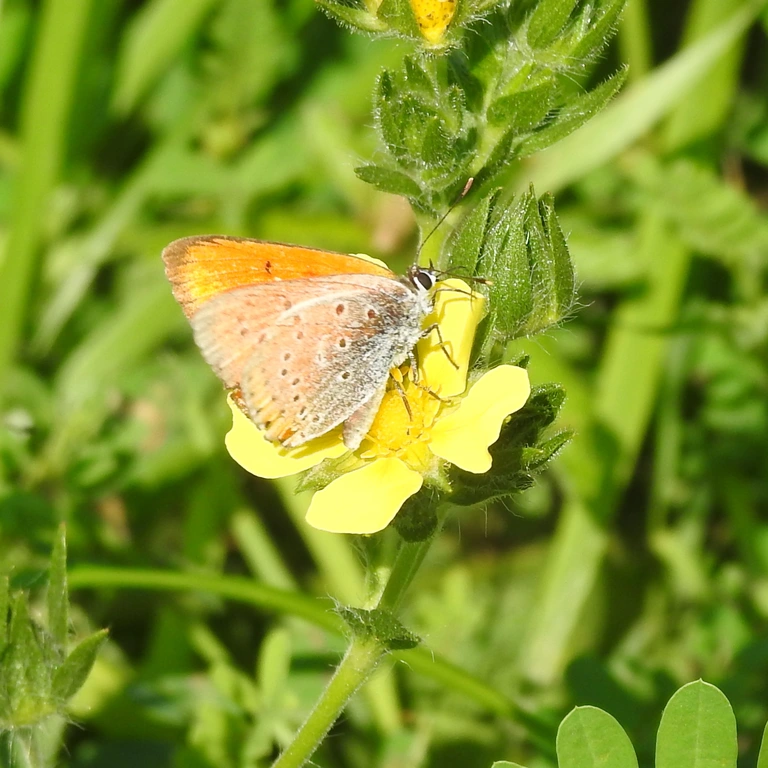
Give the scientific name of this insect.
Lycaena dispar
